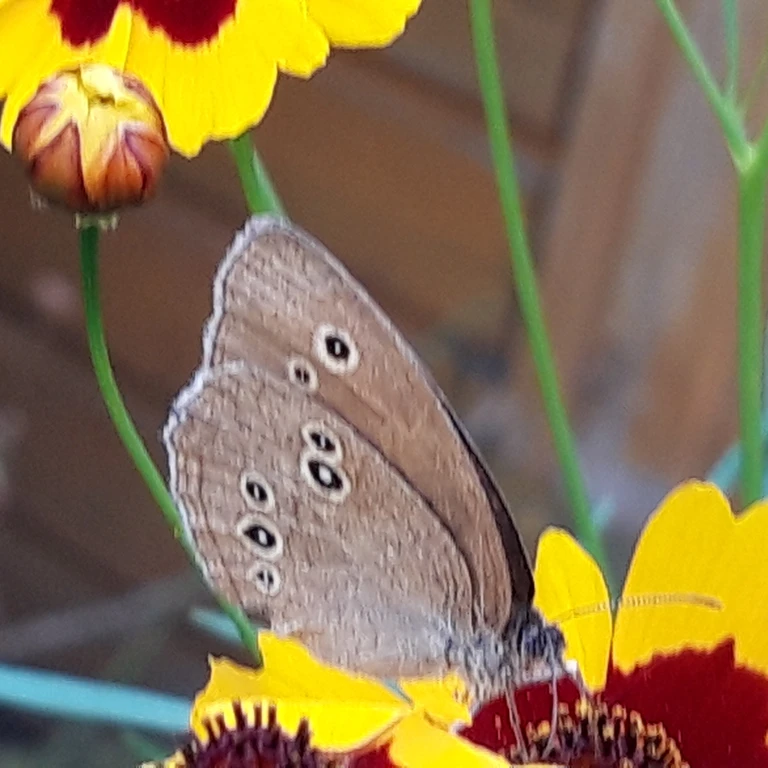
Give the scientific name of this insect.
Aphantopus hyperantus
